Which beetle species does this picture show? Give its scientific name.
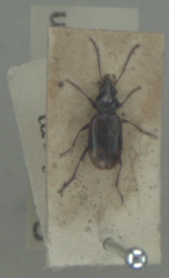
Bembidion dentellum
